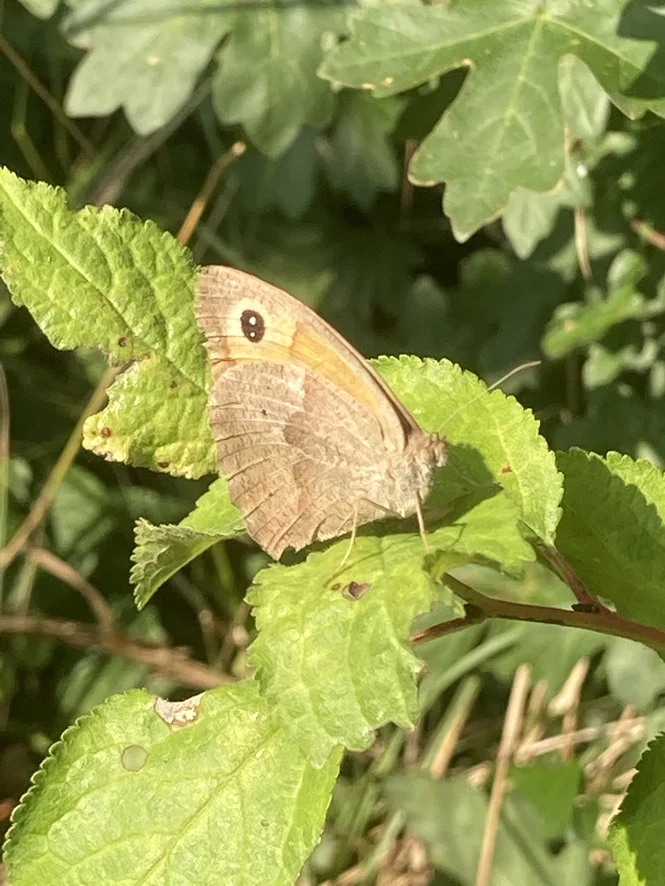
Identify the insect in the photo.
Maniola jurtina
